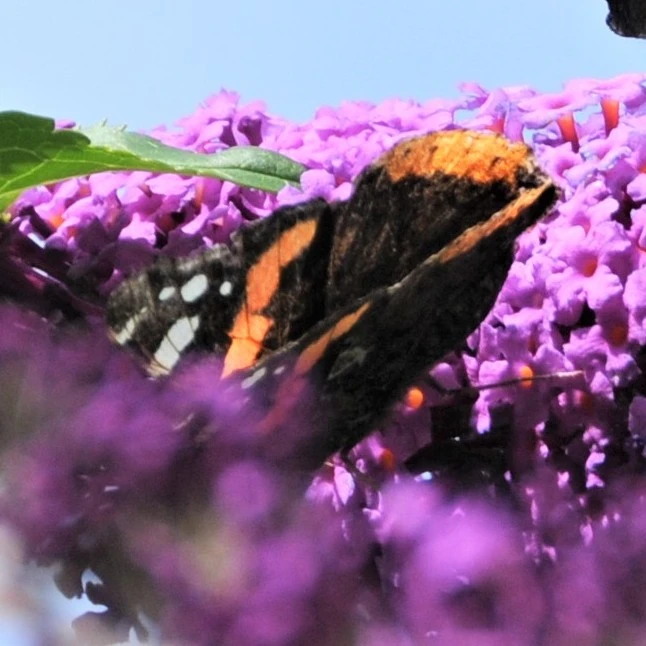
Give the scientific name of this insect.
Vanessa atalanta
